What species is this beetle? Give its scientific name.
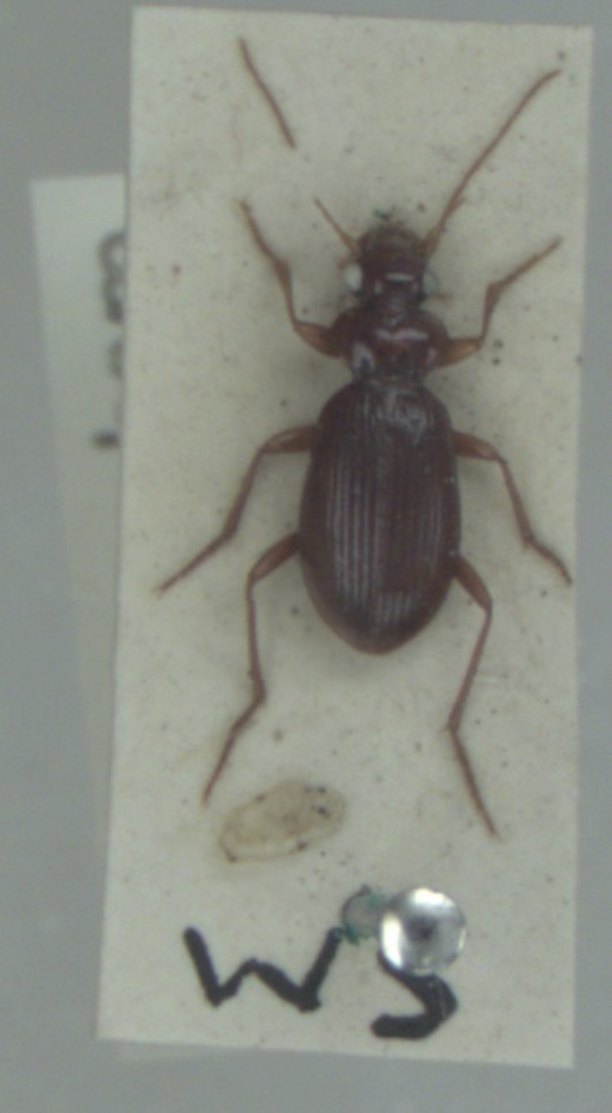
Leistus ferrugineus
